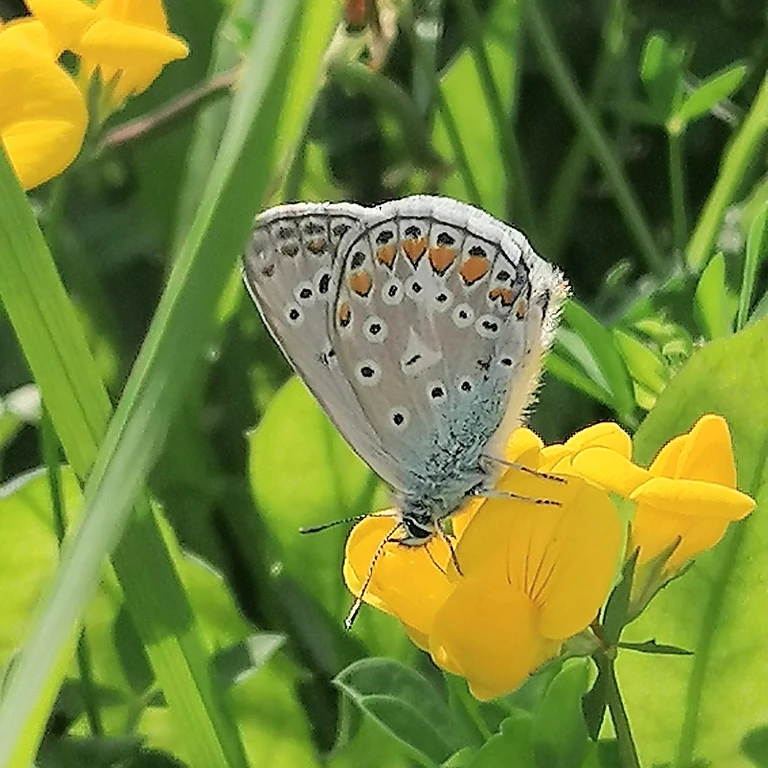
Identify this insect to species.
Polyommatus icarus
